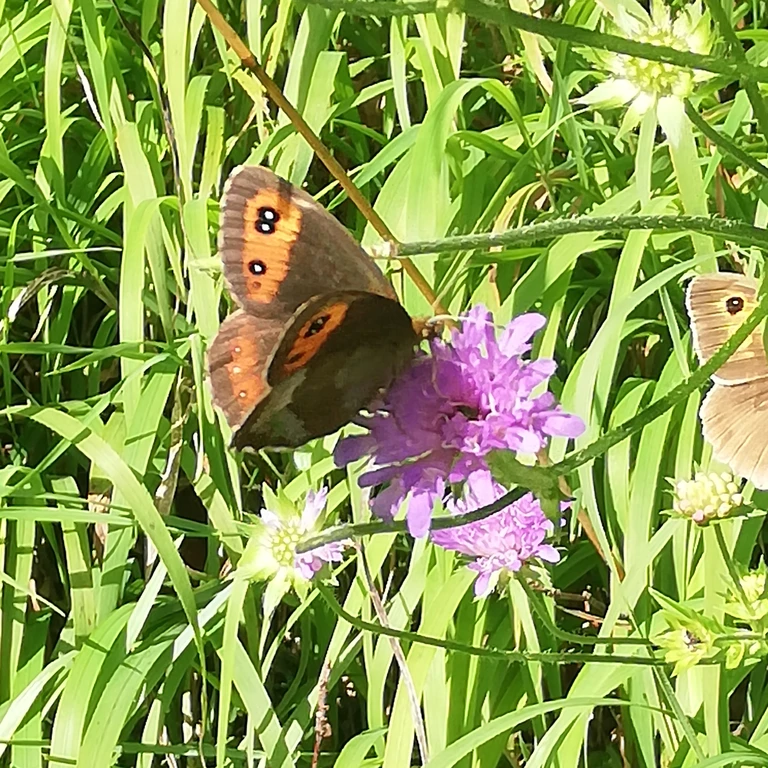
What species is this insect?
Erebia aethiops
